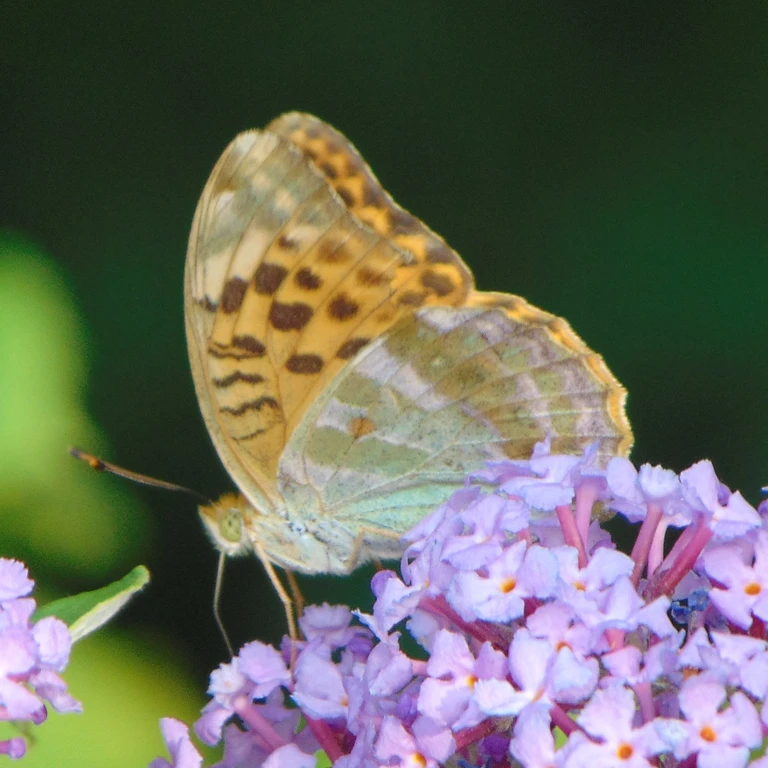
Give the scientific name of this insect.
Argynnis paphia
